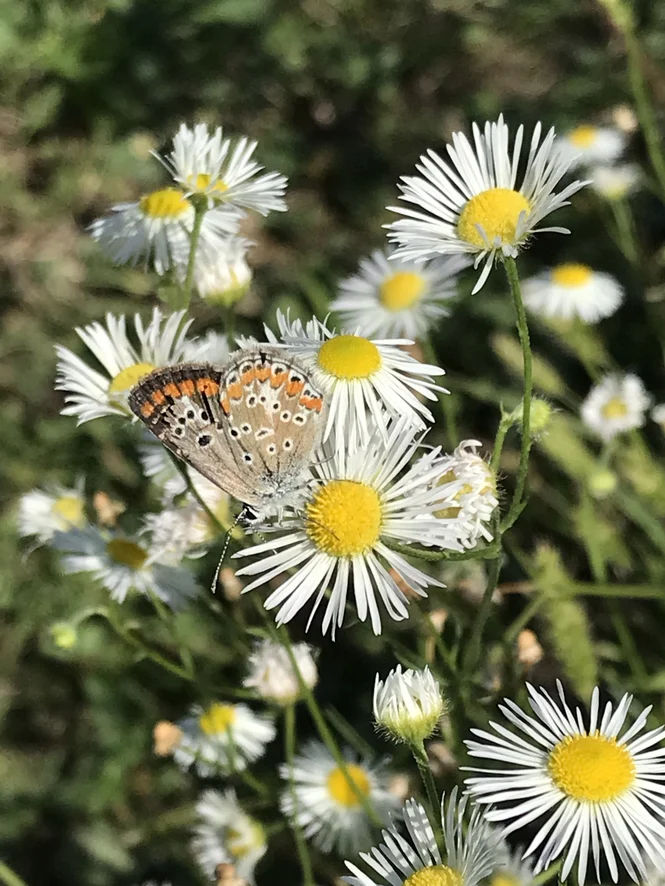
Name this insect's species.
Aricia agestis/artaxerxes
